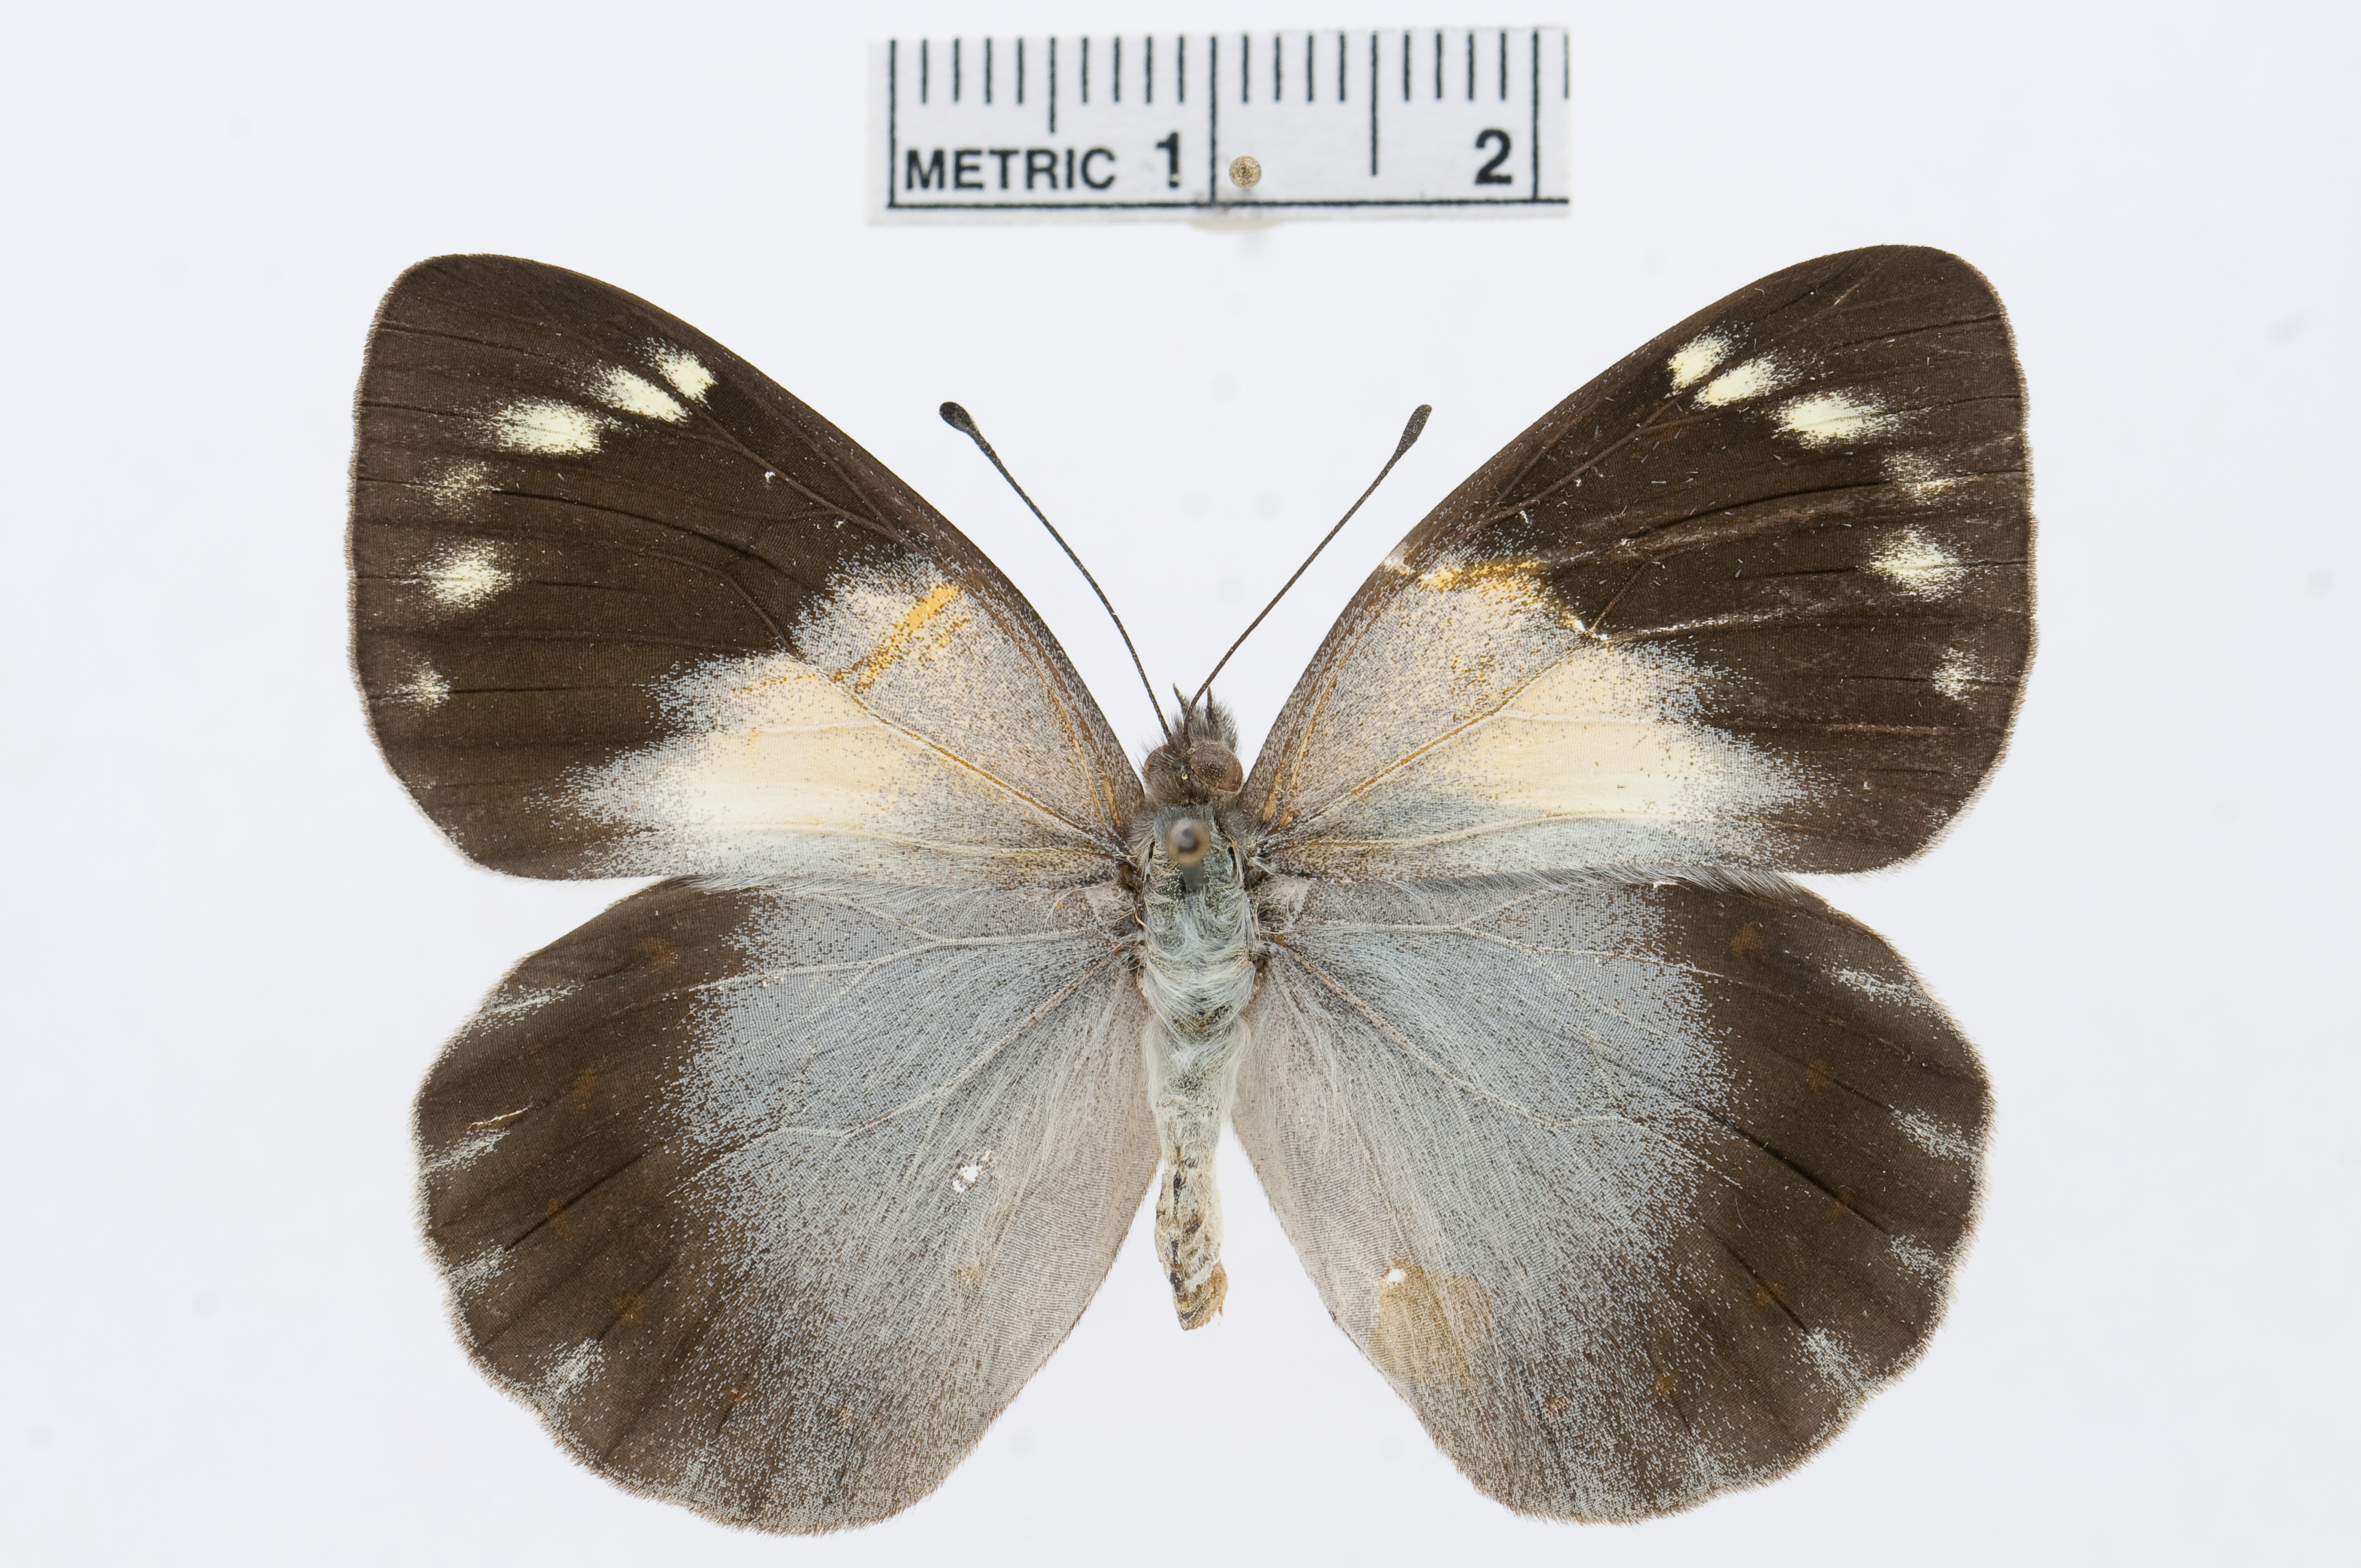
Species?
Delias nysia
